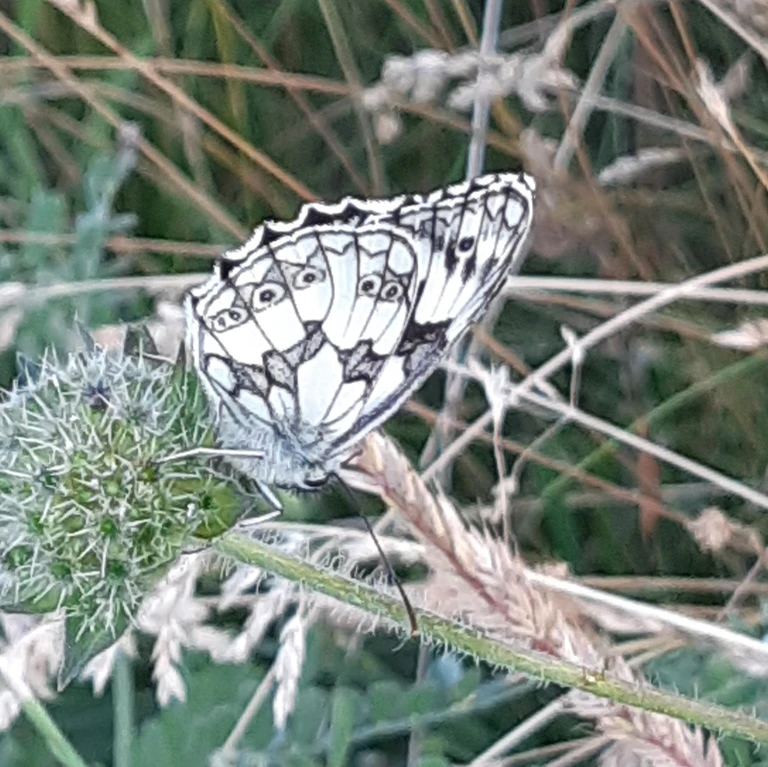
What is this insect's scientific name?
Melanargia galathea
